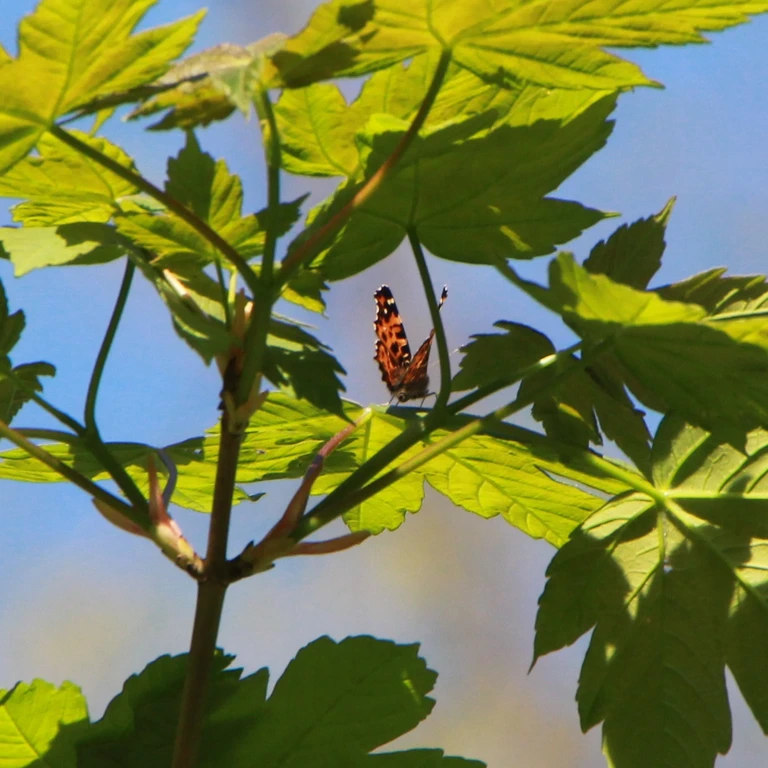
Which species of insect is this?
Araschnia levana
